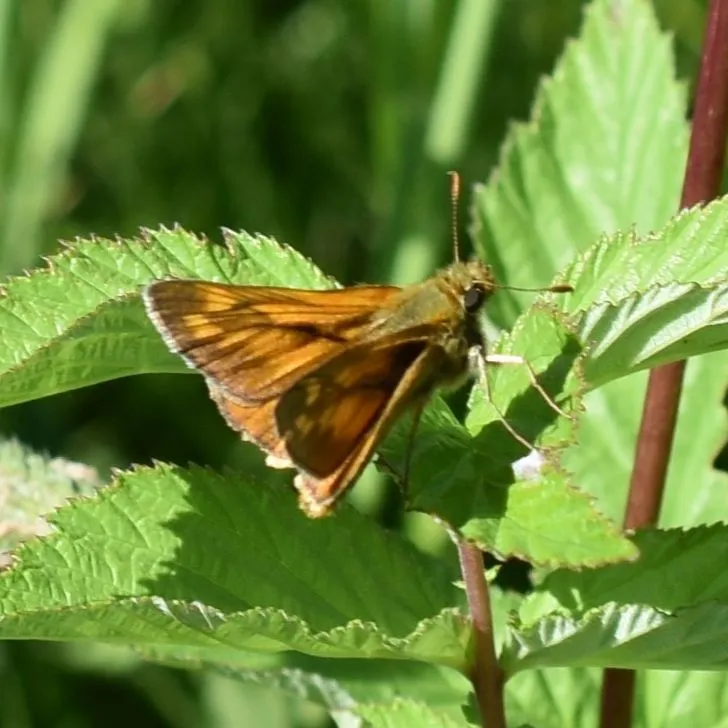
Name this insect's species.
Ochlodes sylvanus (also Ochlodes venata)
